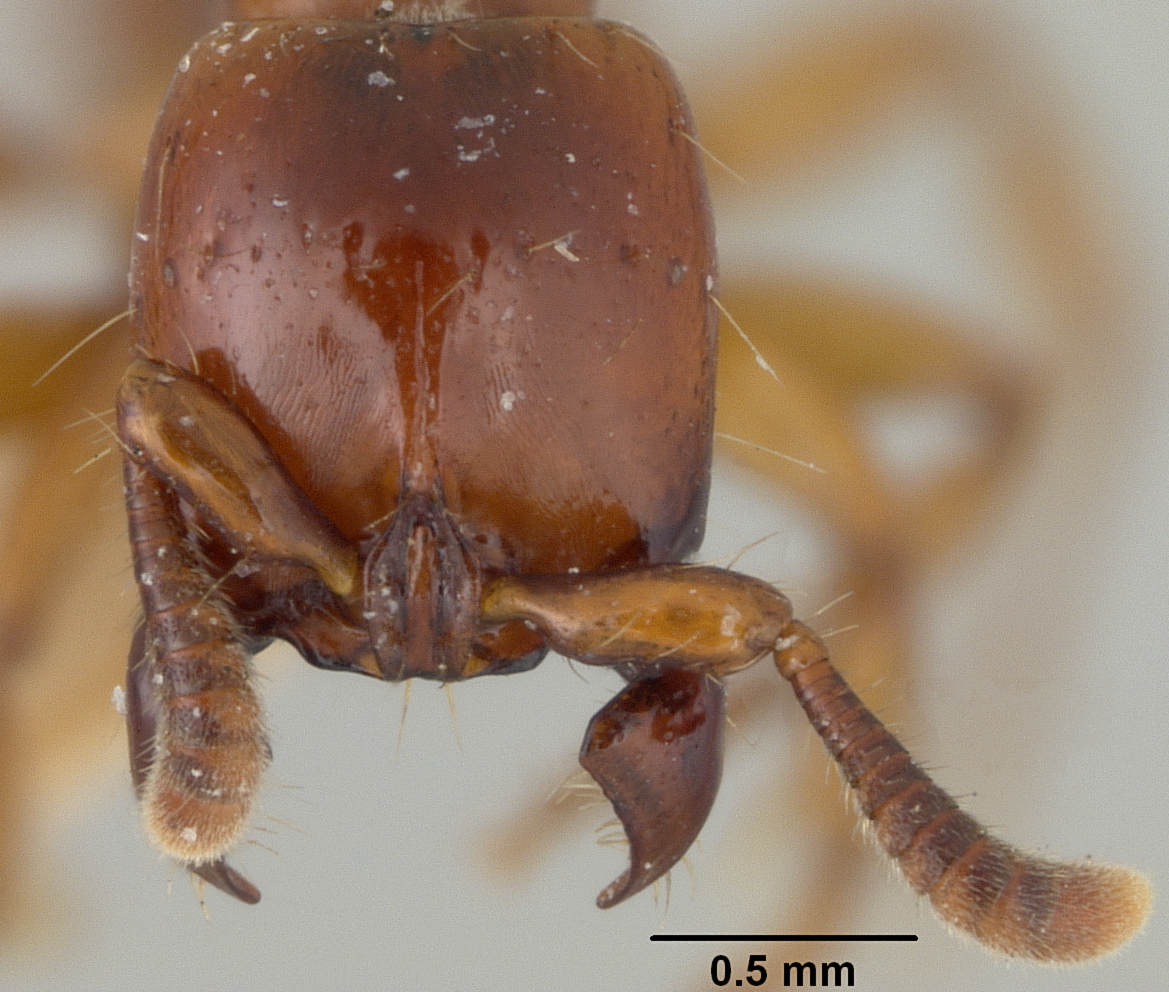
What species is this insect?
Acanthostichus concavinodis
